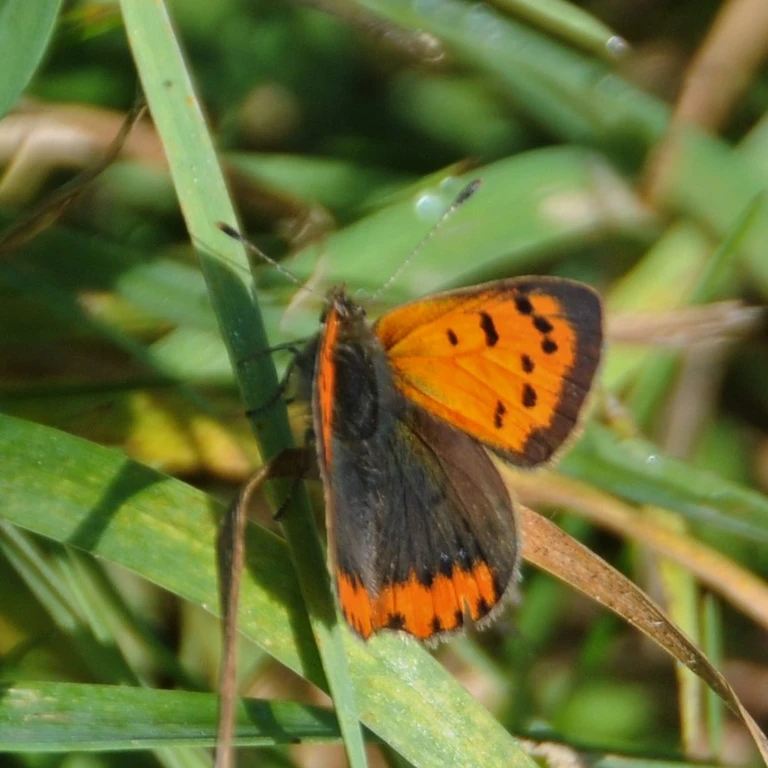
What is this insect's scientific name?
Lycaena phlaeas
